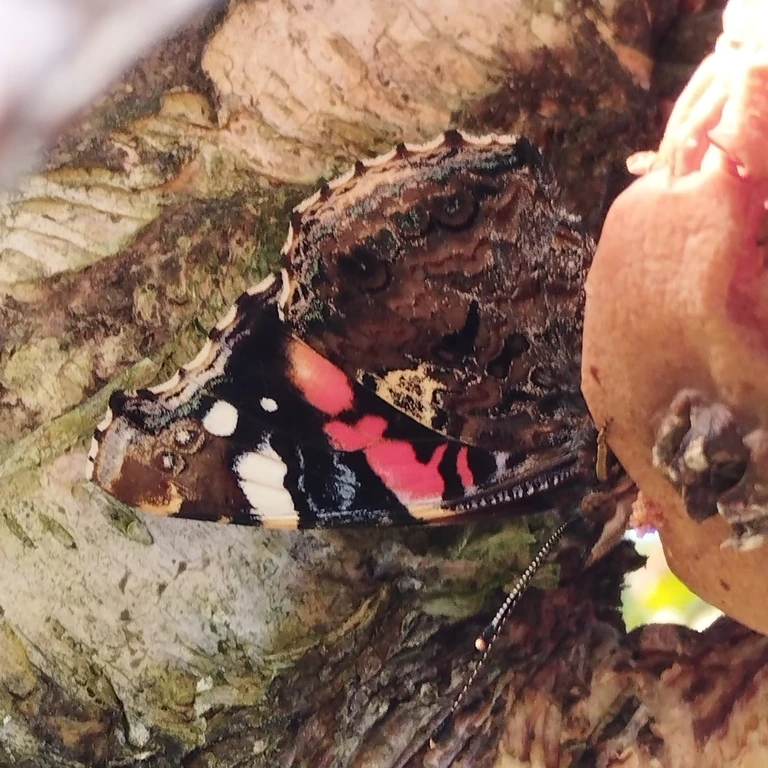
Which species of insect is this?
Vanessa atalanta
